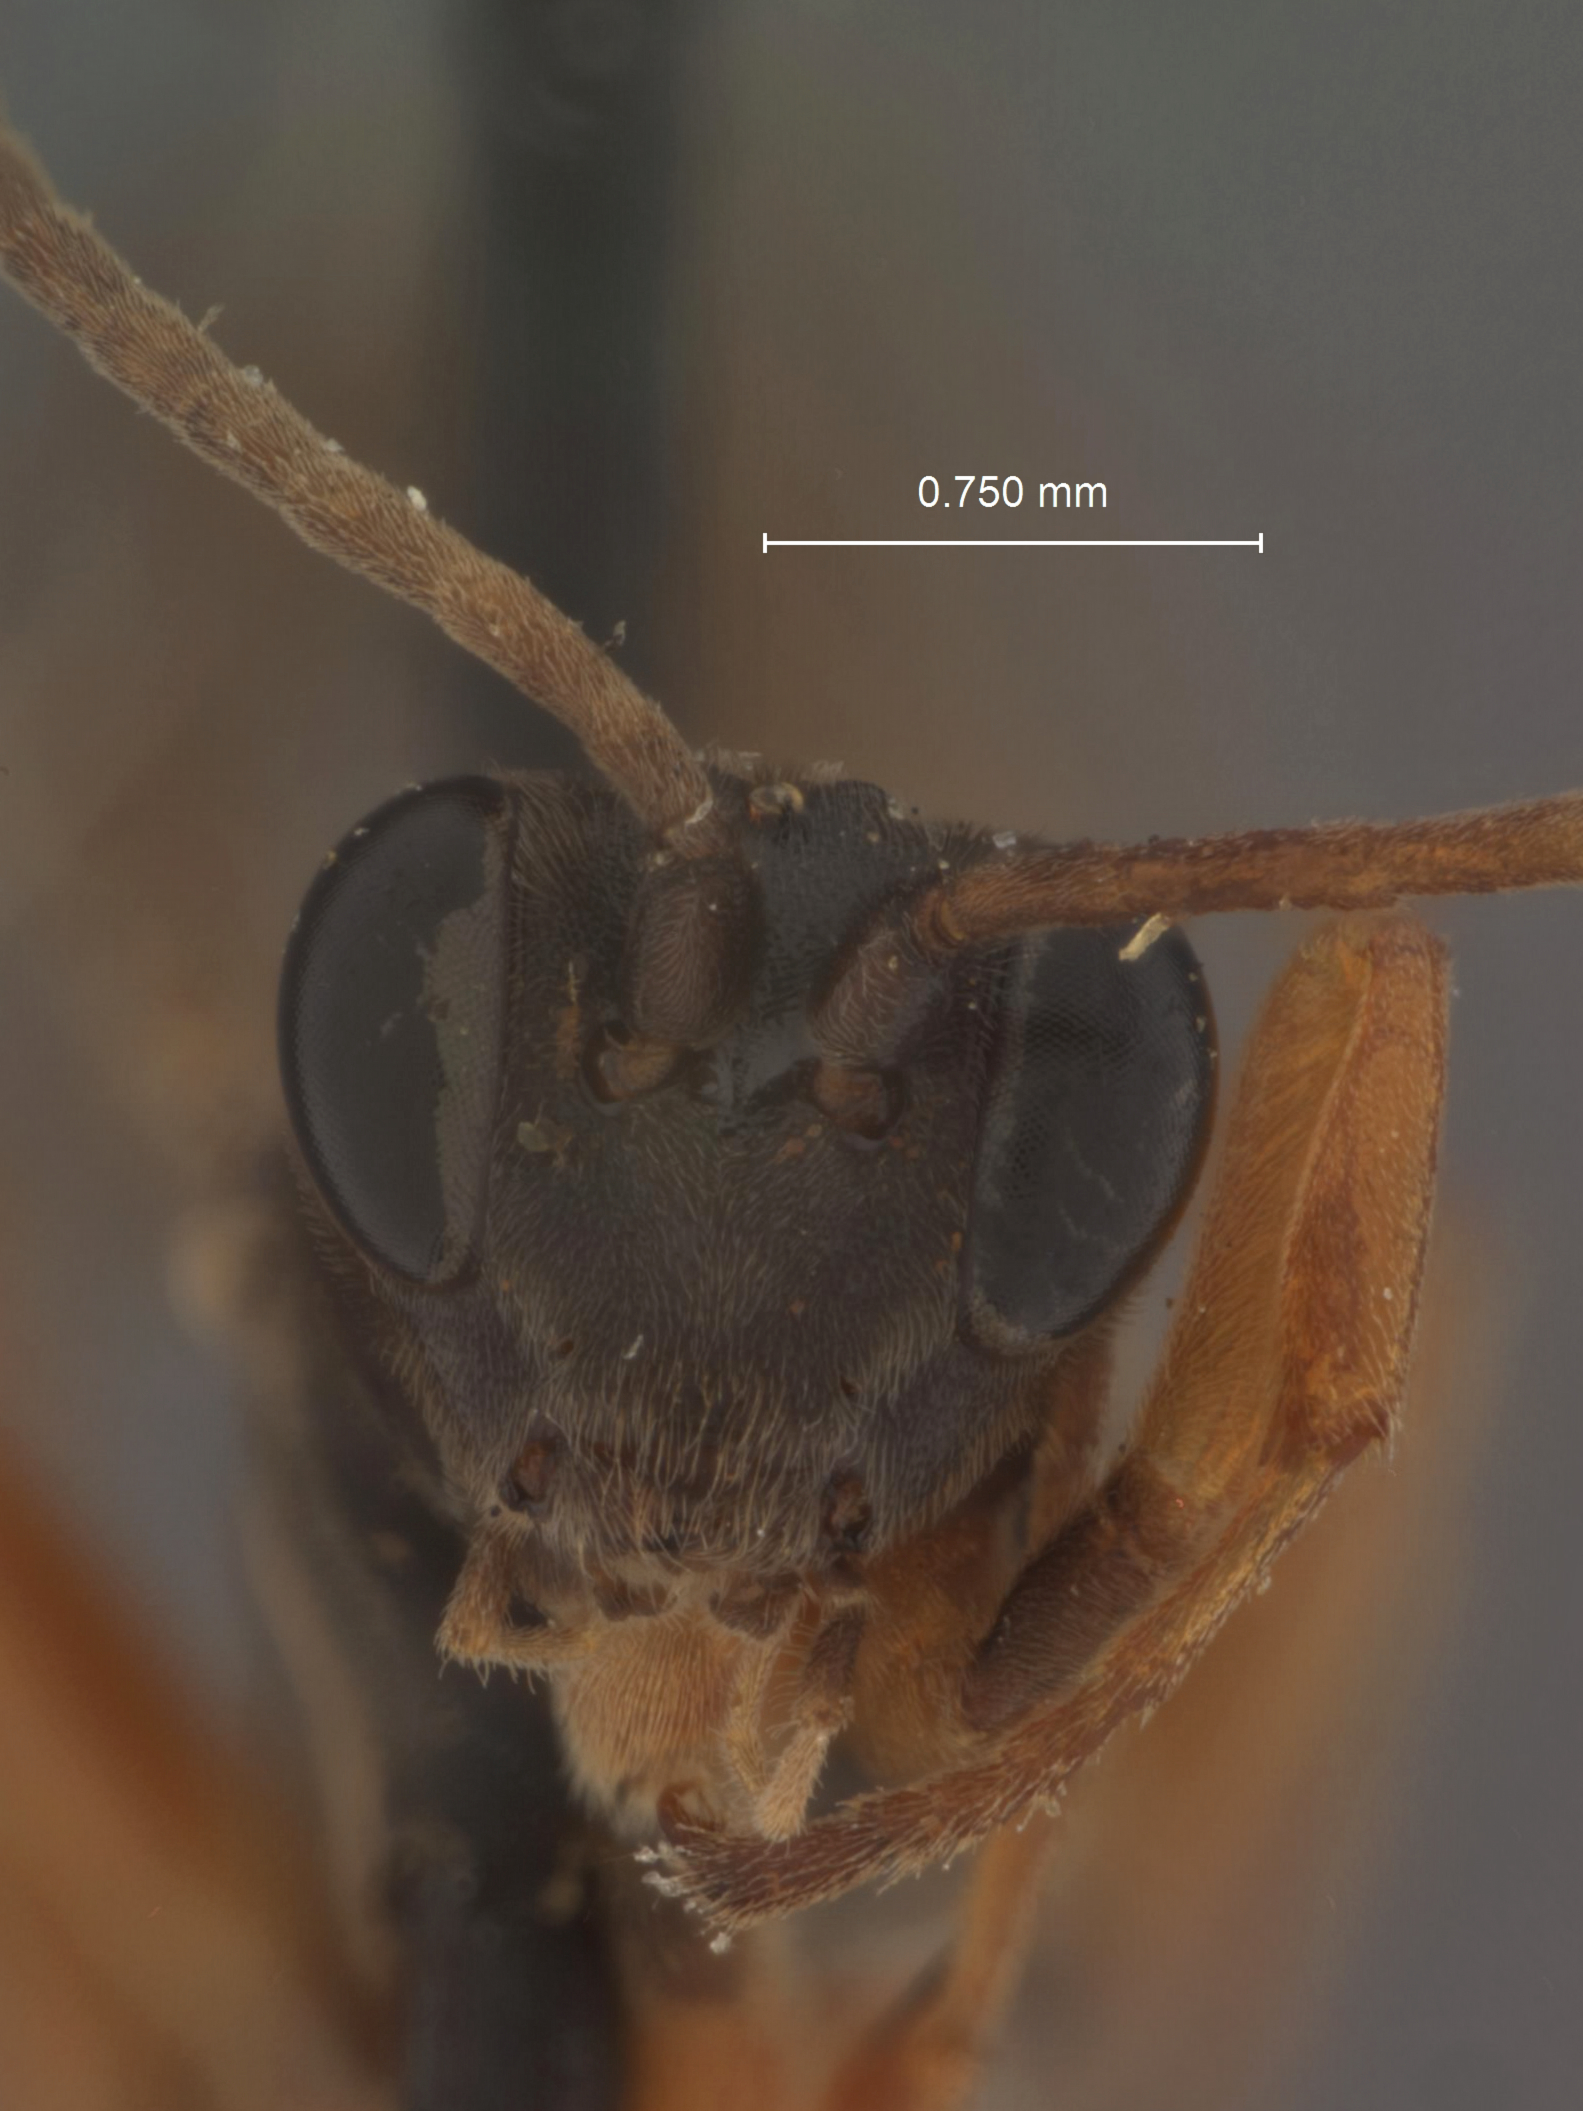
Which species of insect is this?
Trichorcryptus atlanticus
